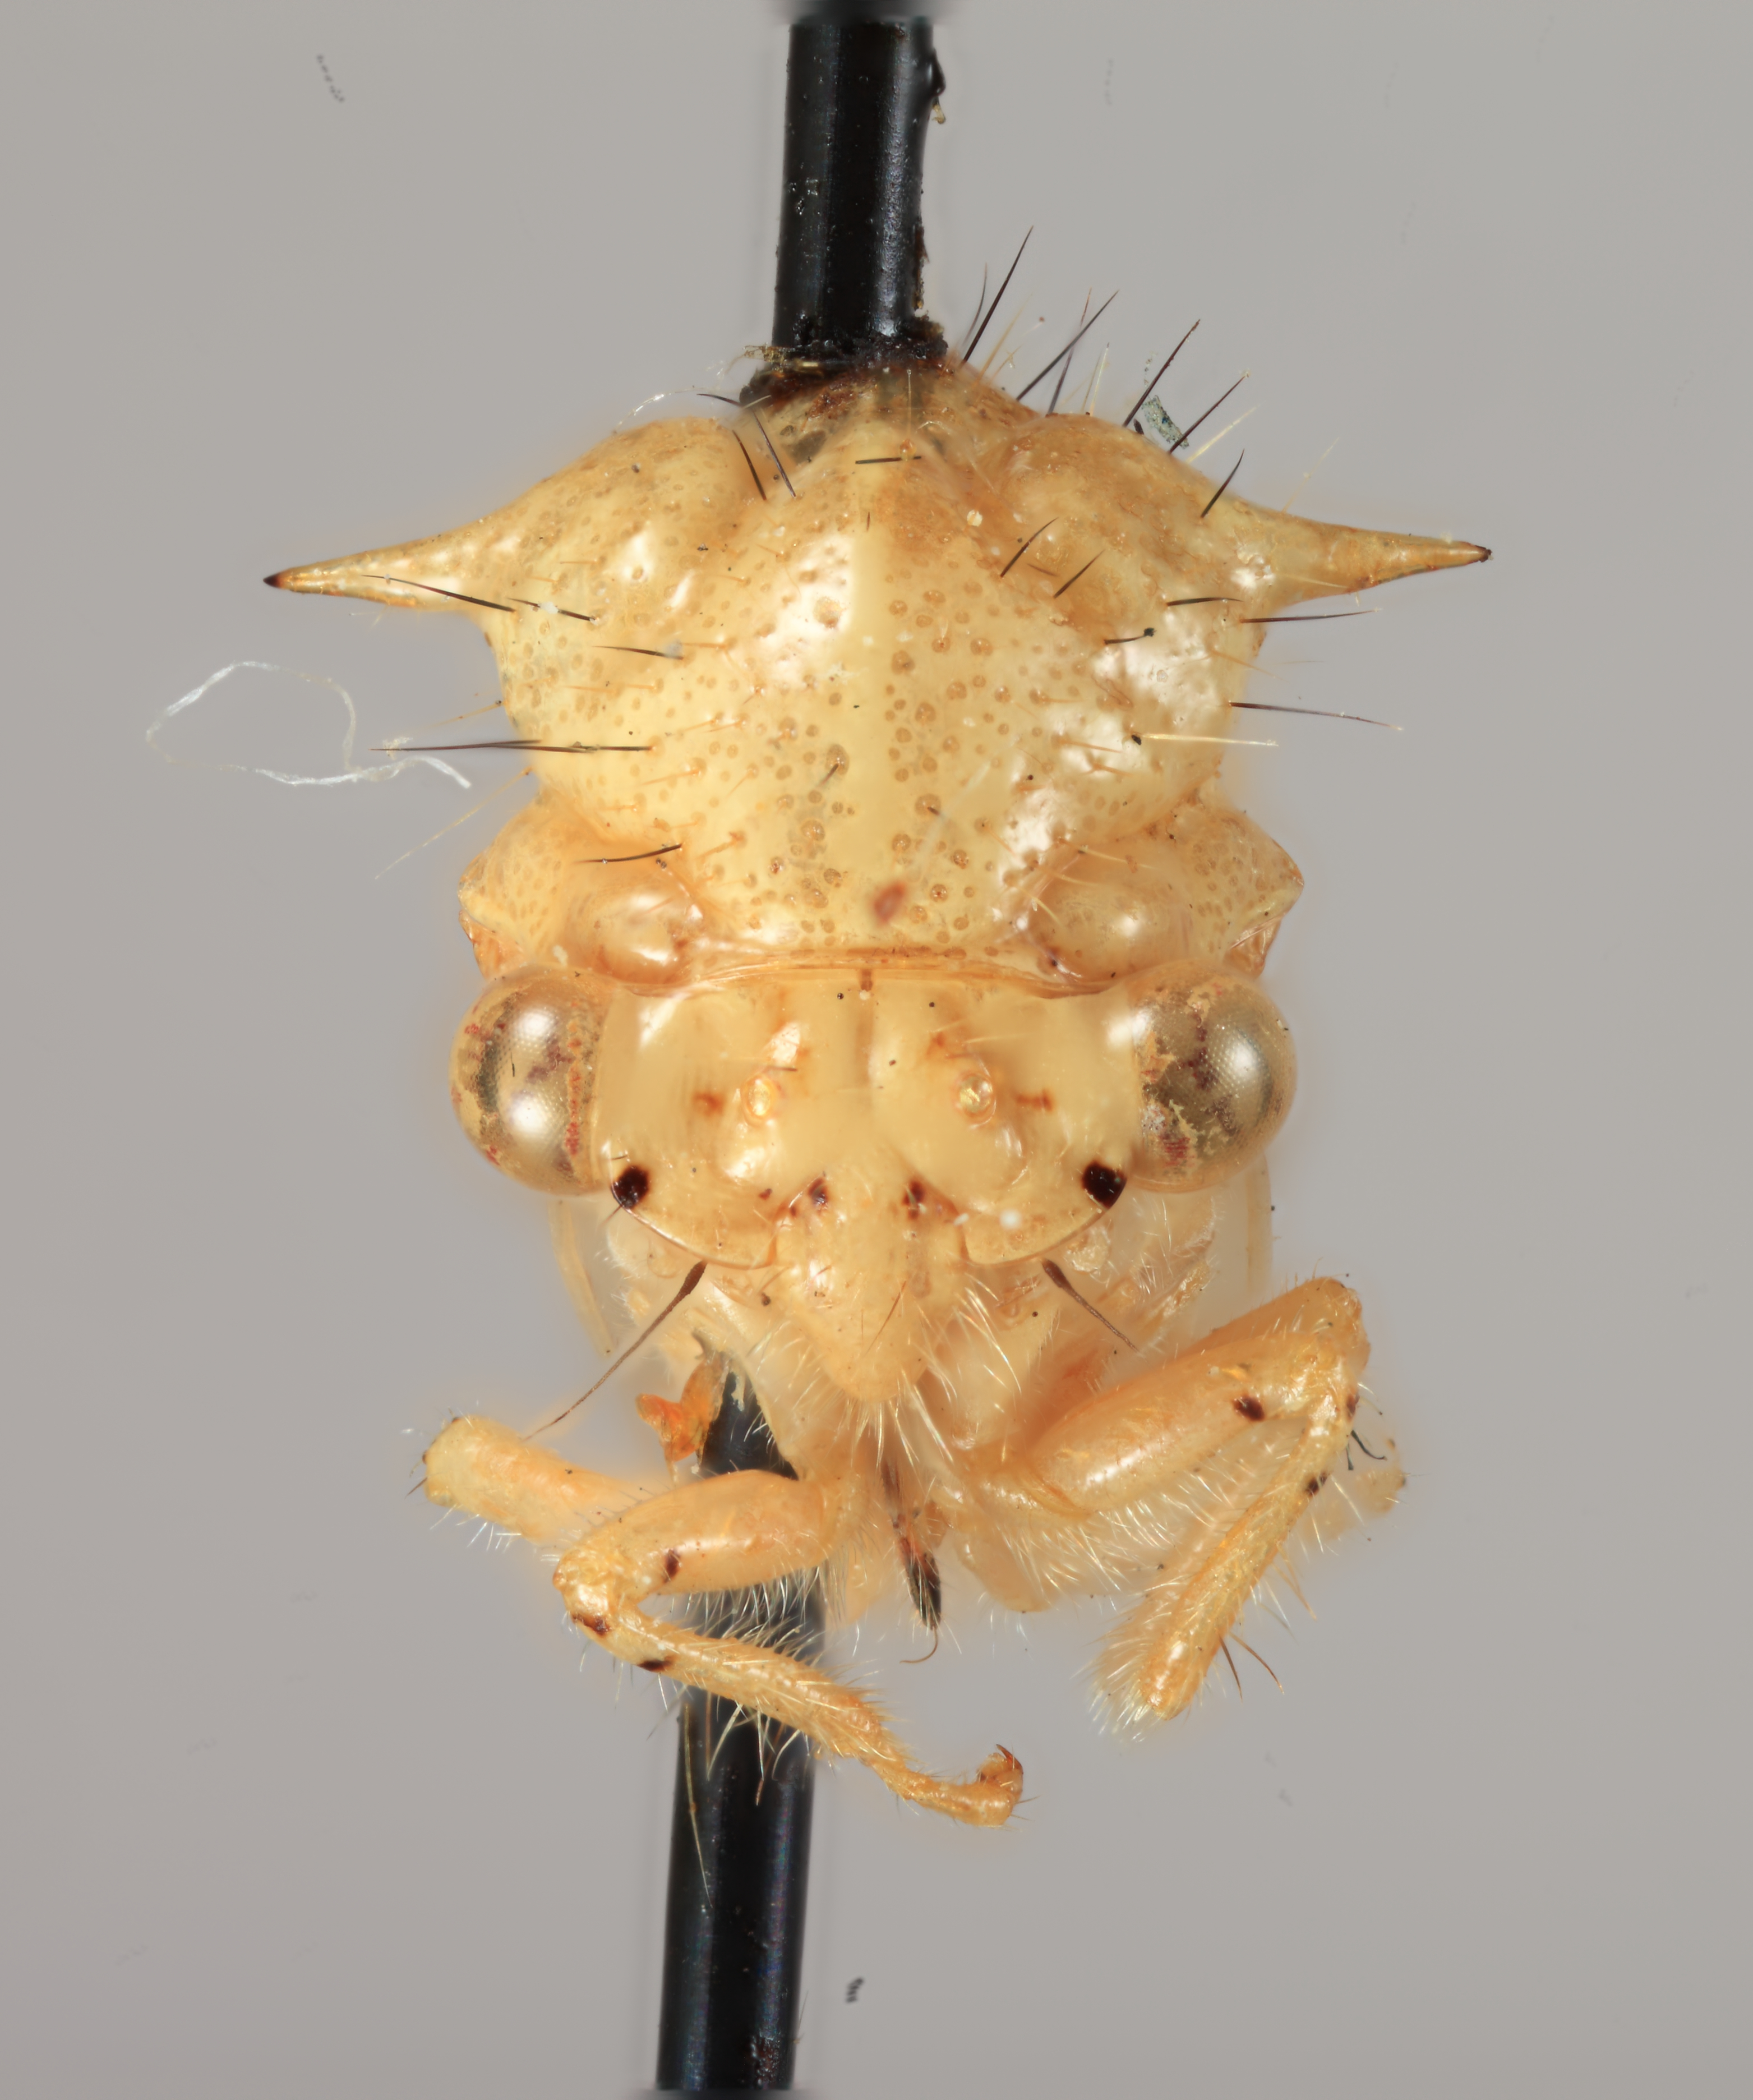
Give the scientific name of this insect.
Antonae evelyna
